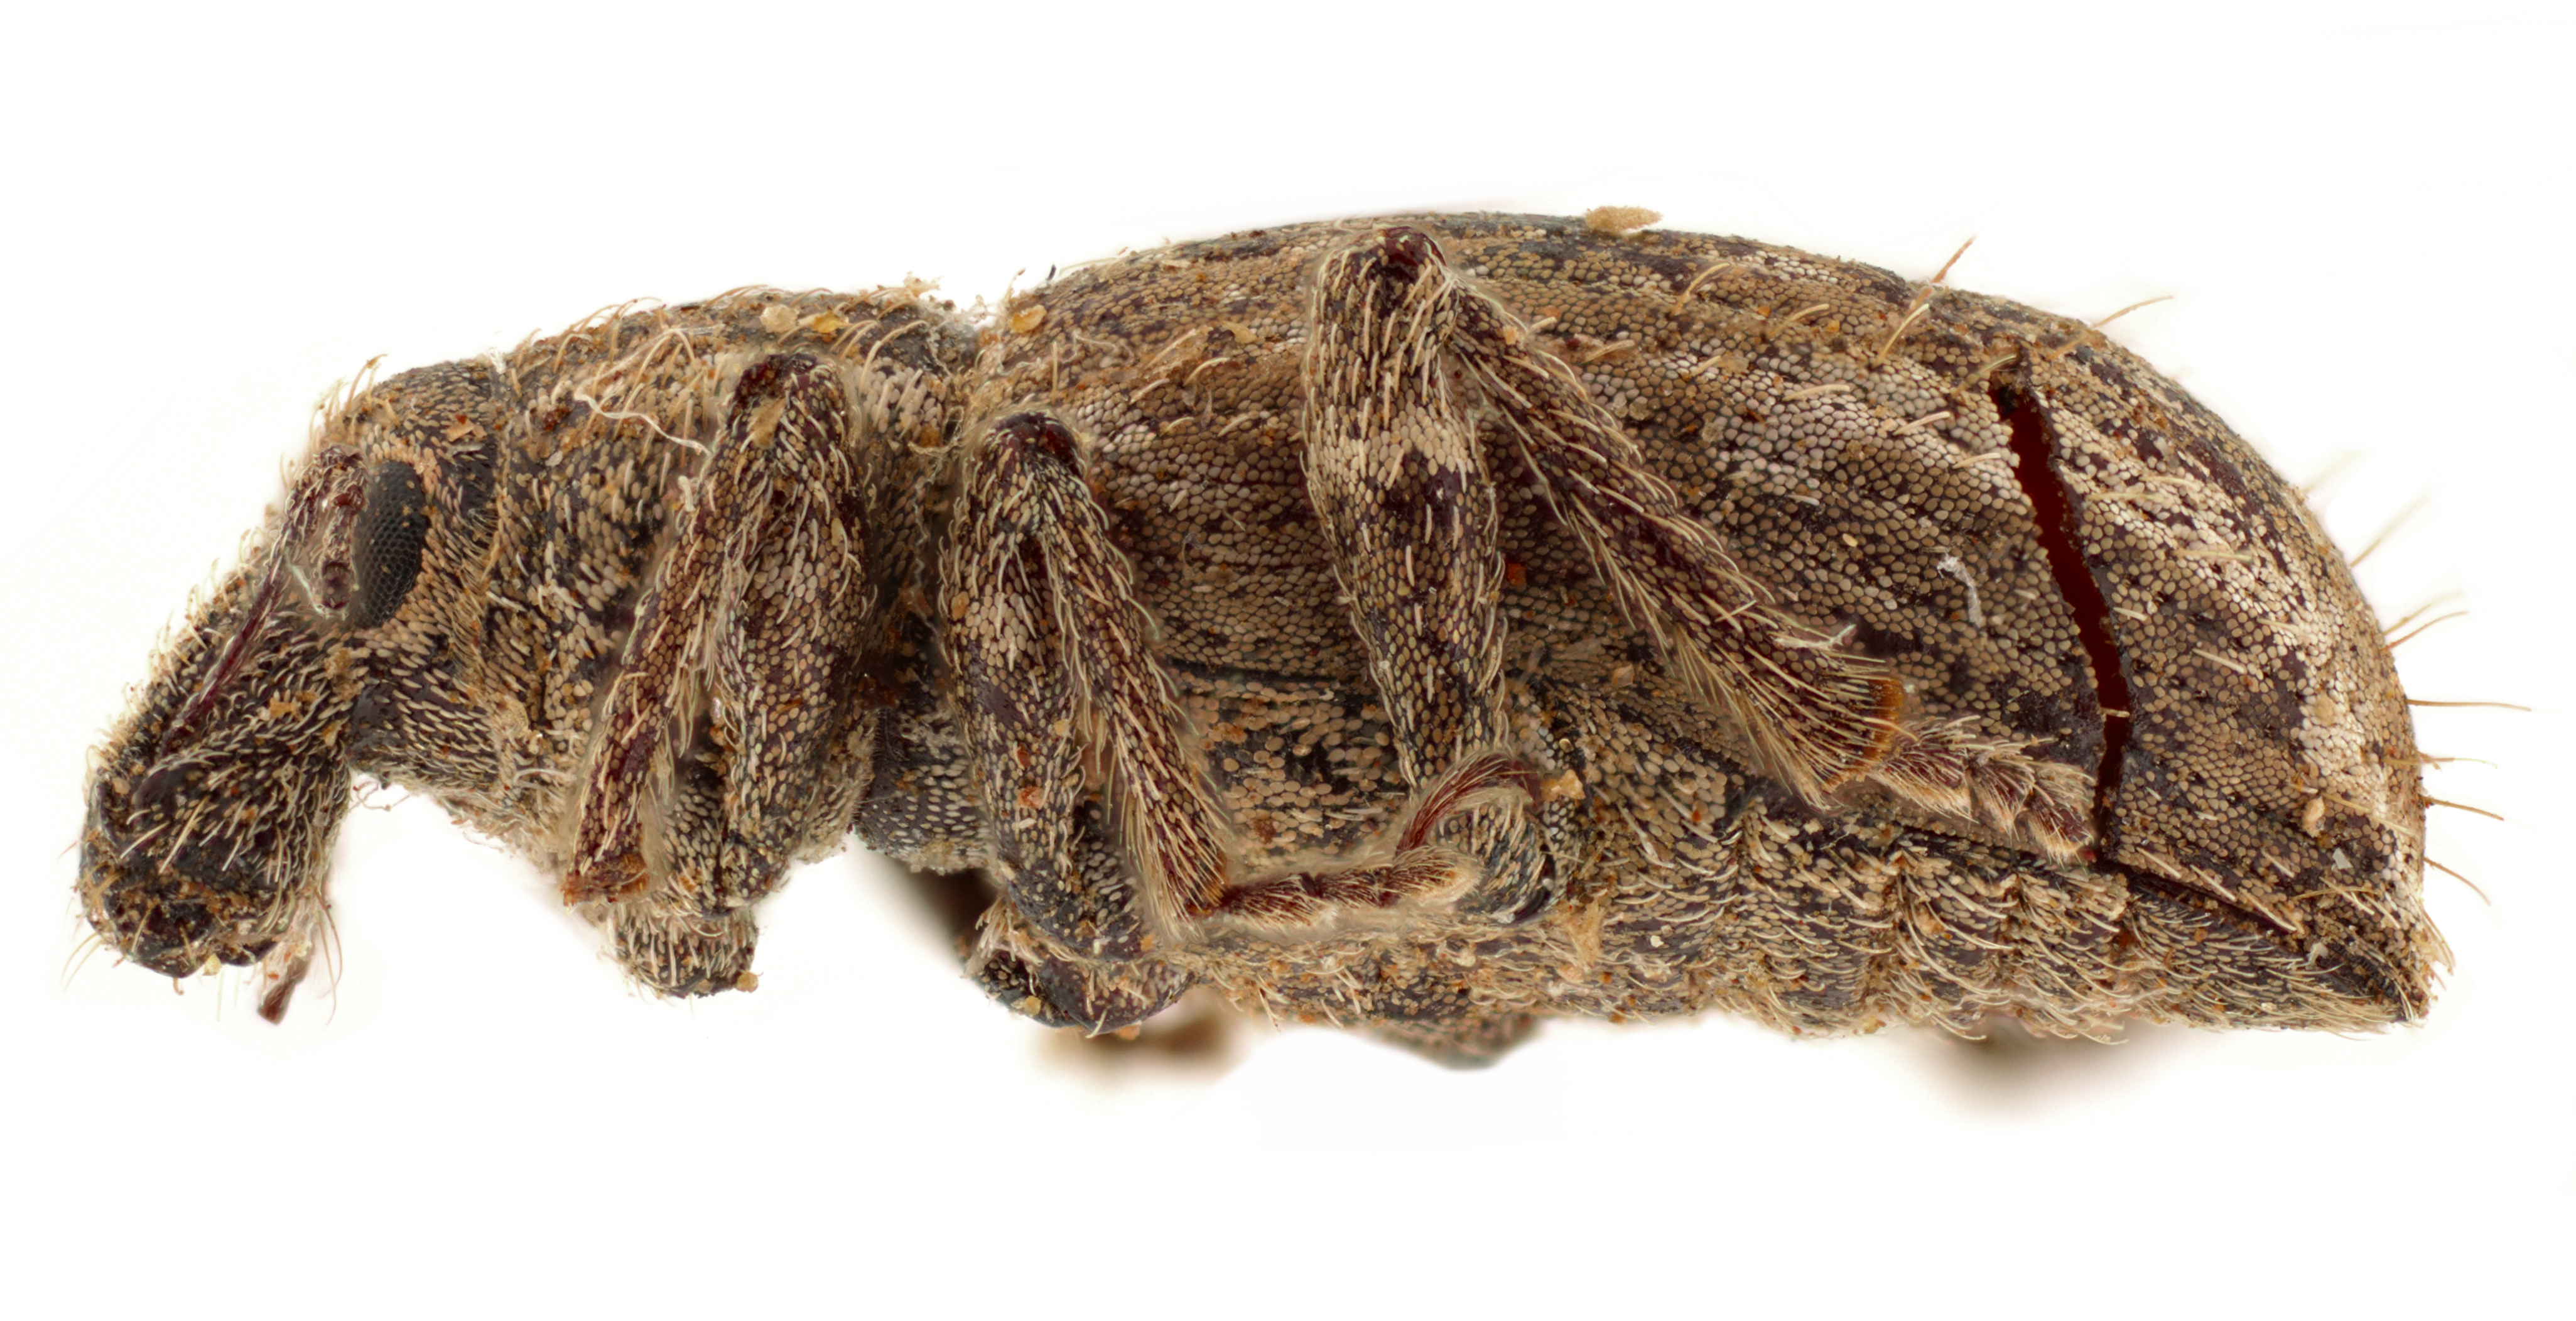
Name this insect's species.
Eremnus setulosus
